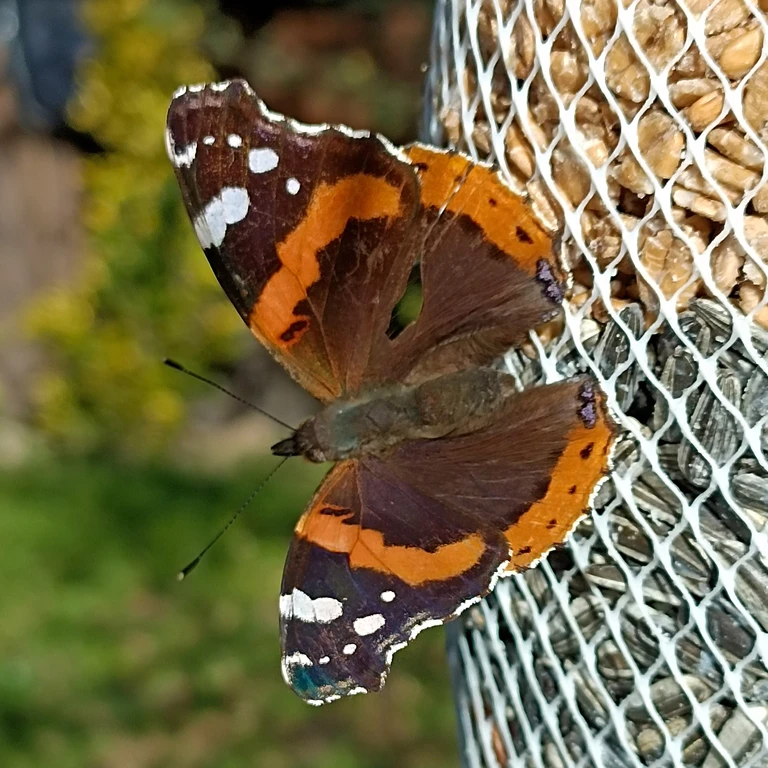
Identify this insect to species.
Vanessa atalanta
